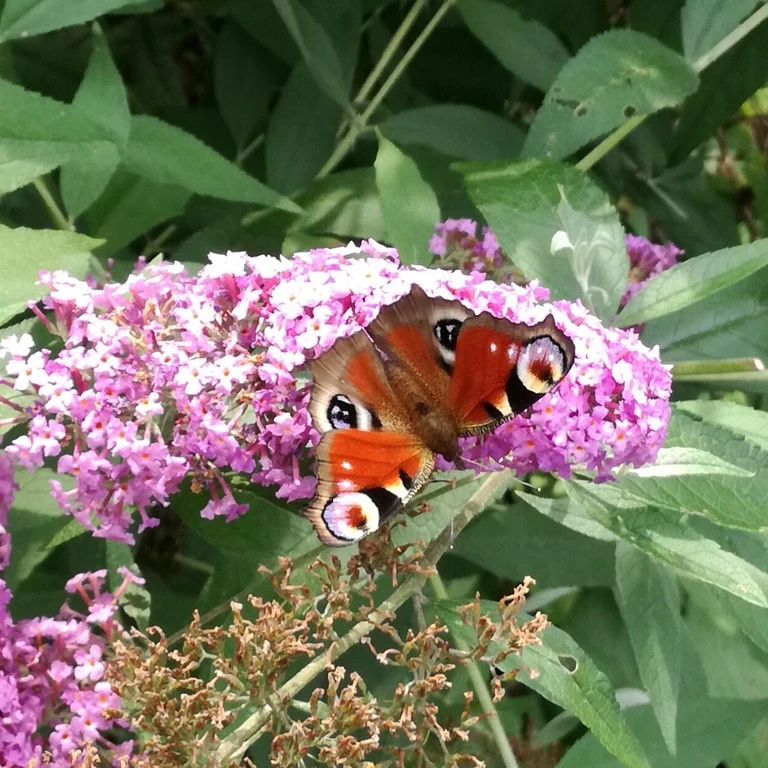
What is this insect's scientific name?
Aglais io
